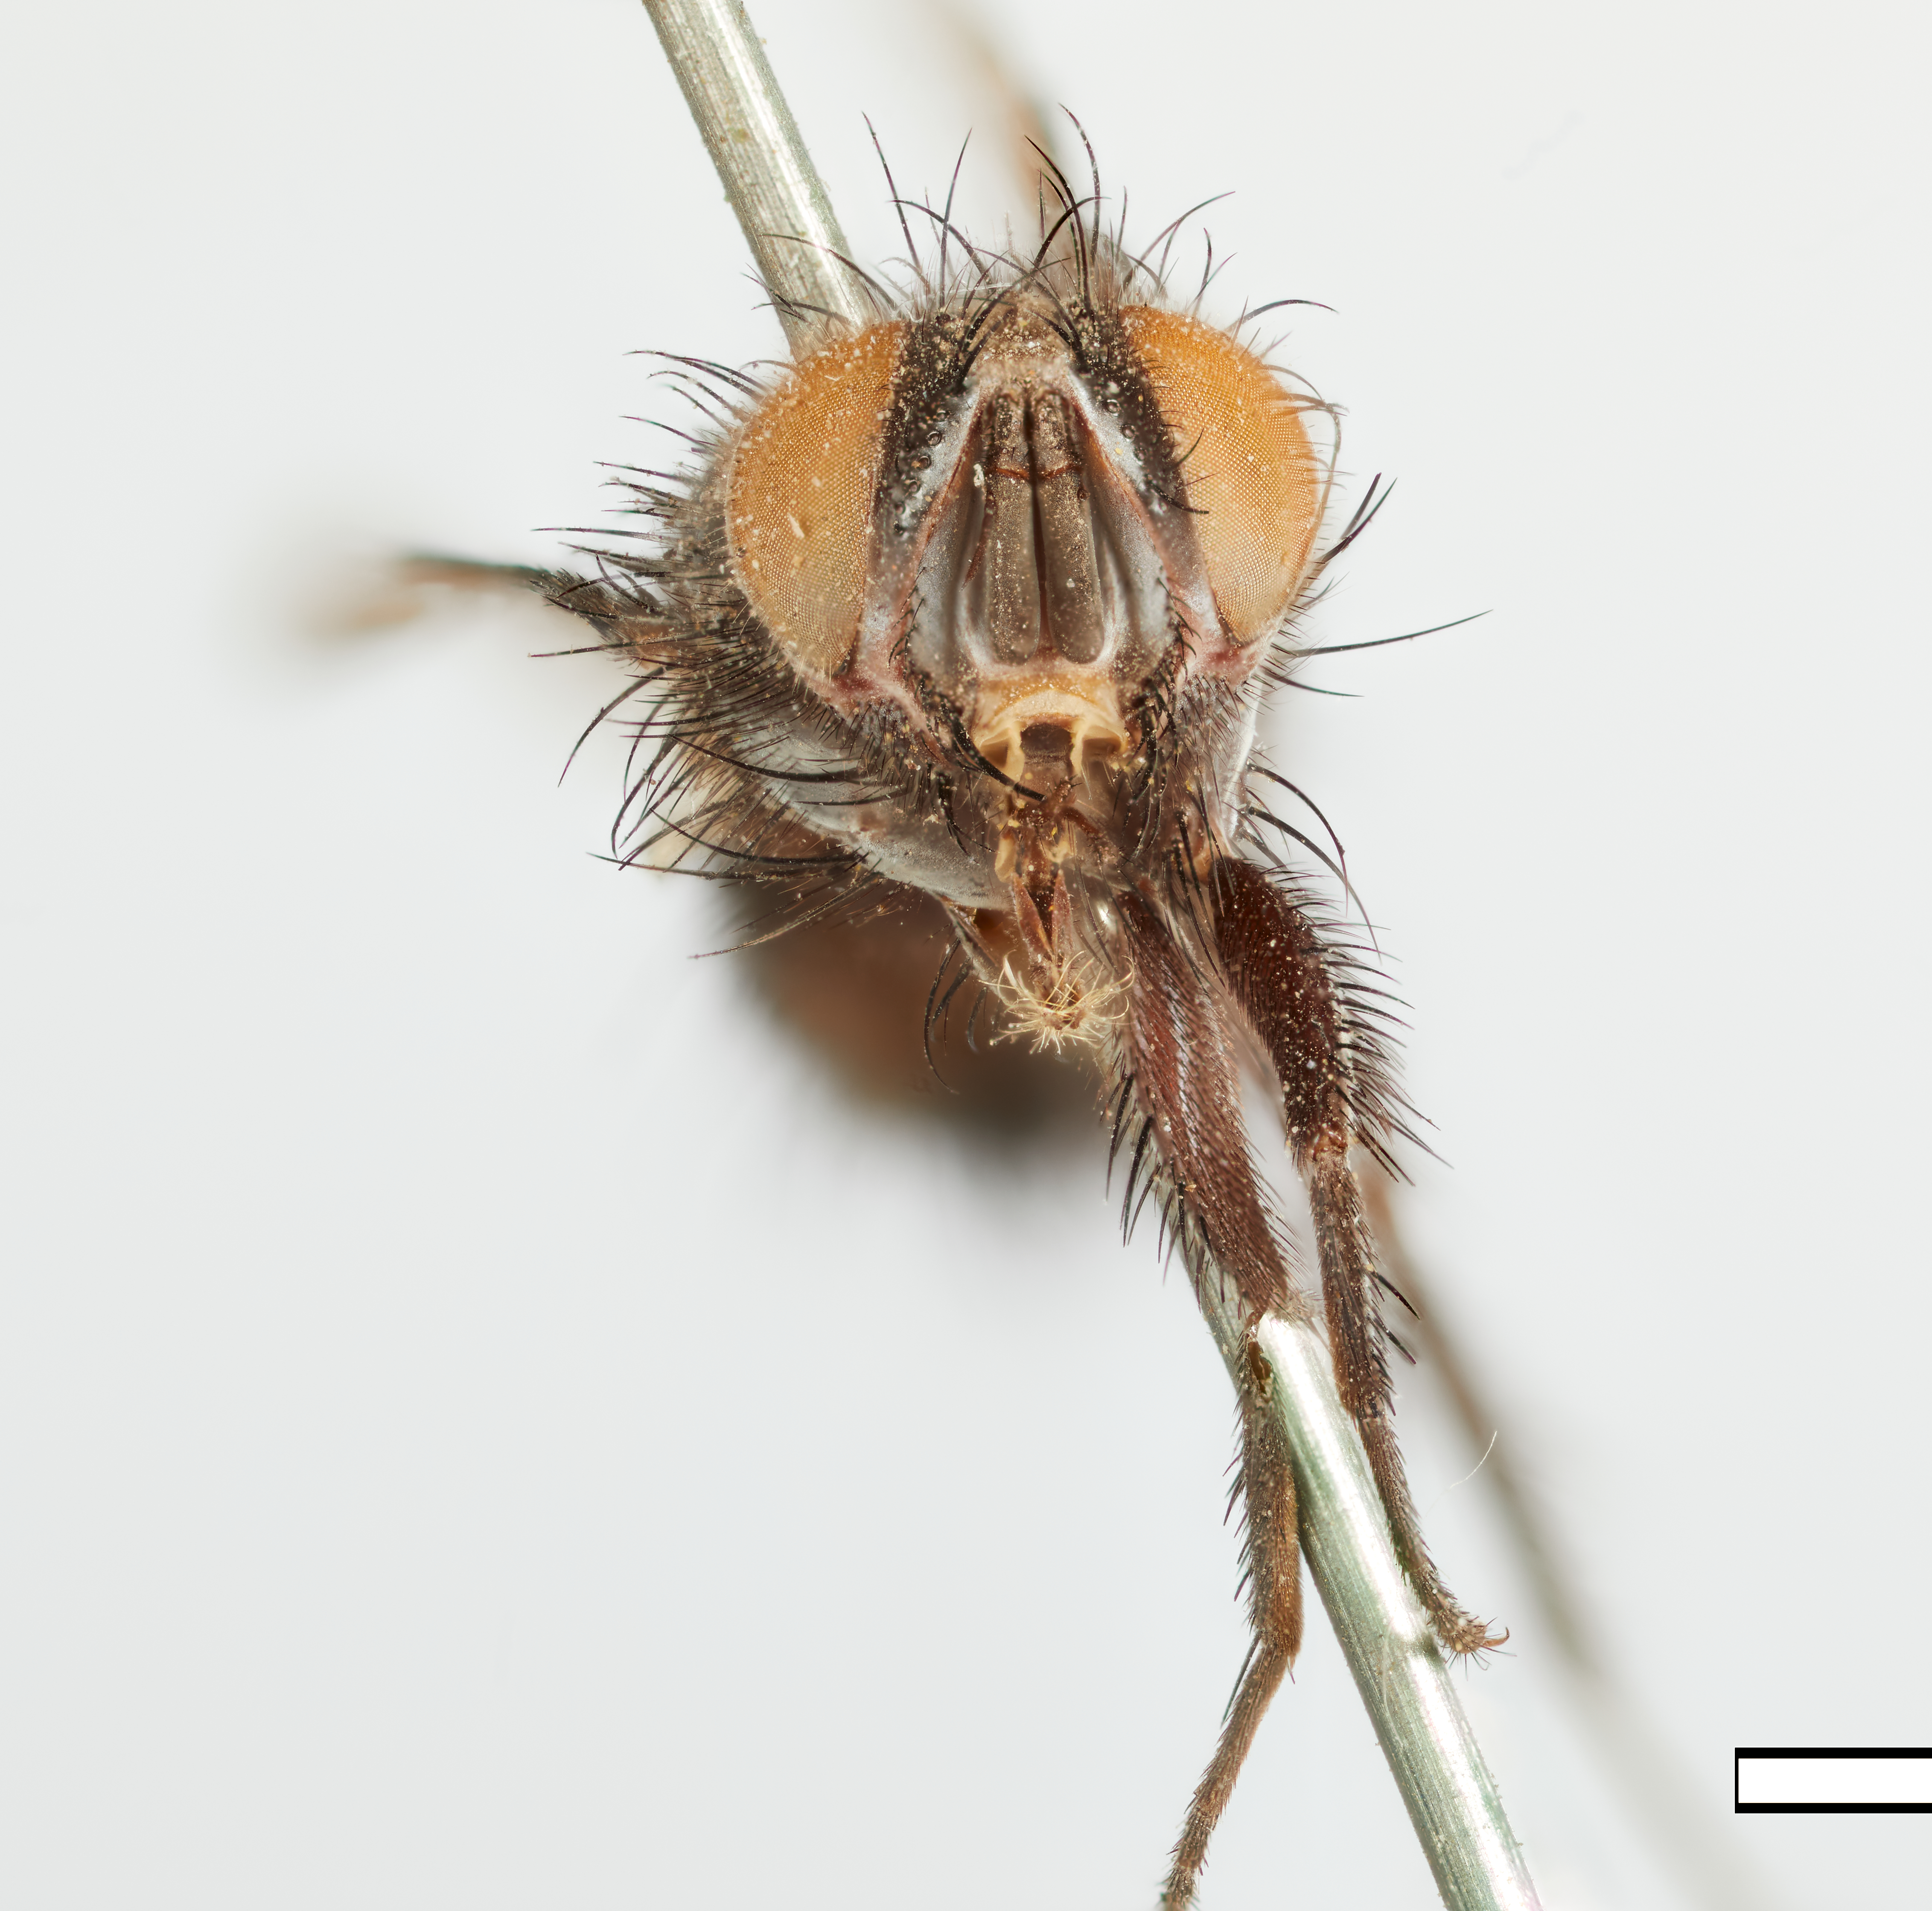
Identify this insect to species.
Exorista trisetosa
